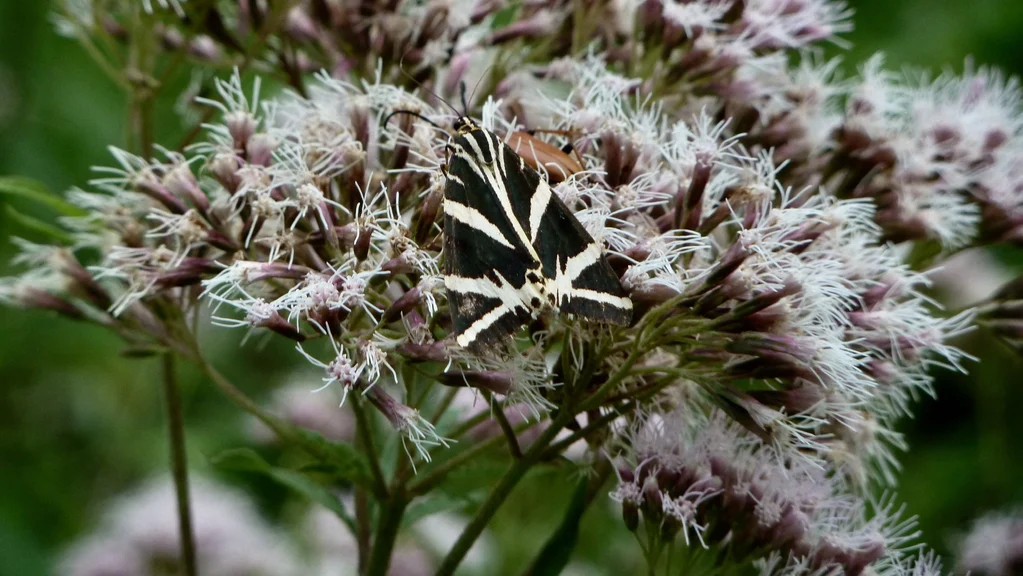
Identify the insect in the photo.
Euplagia quadripunctaria
